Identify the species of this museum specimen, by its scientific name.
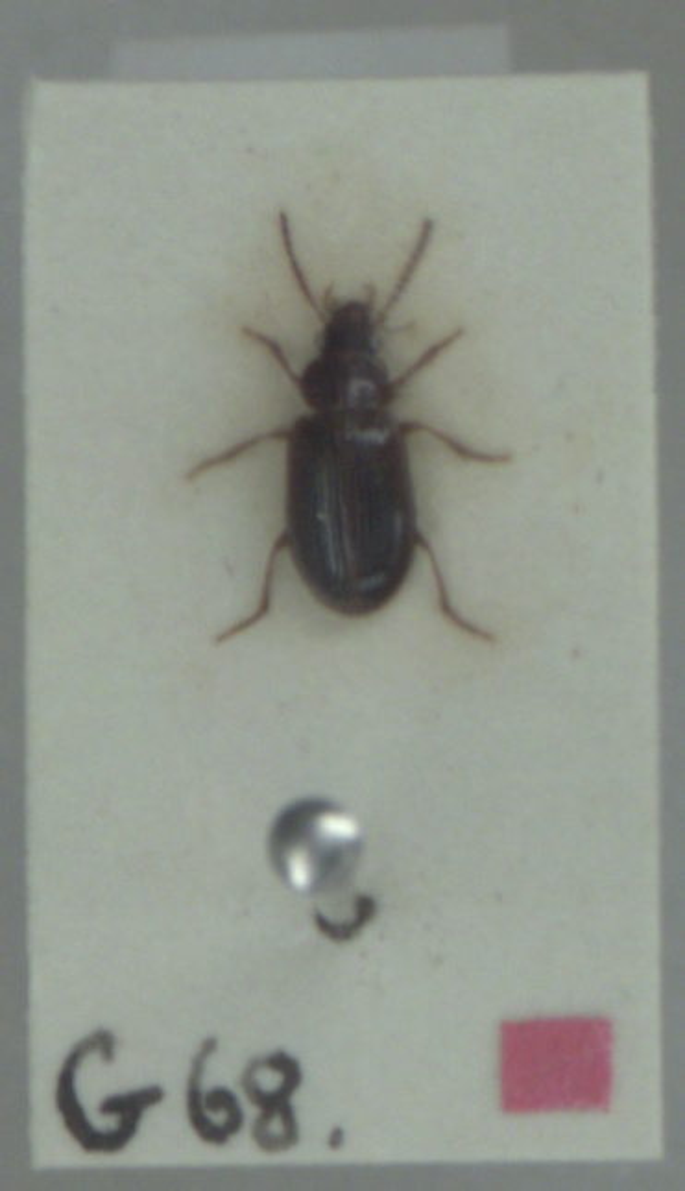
Bradycellus harpalinus
